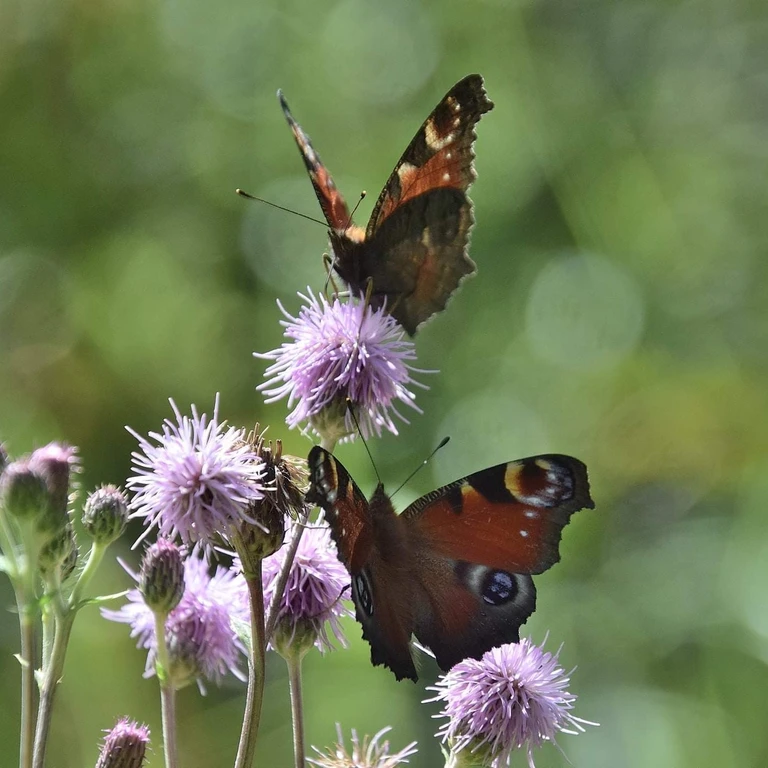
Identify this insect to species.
Aglais io
